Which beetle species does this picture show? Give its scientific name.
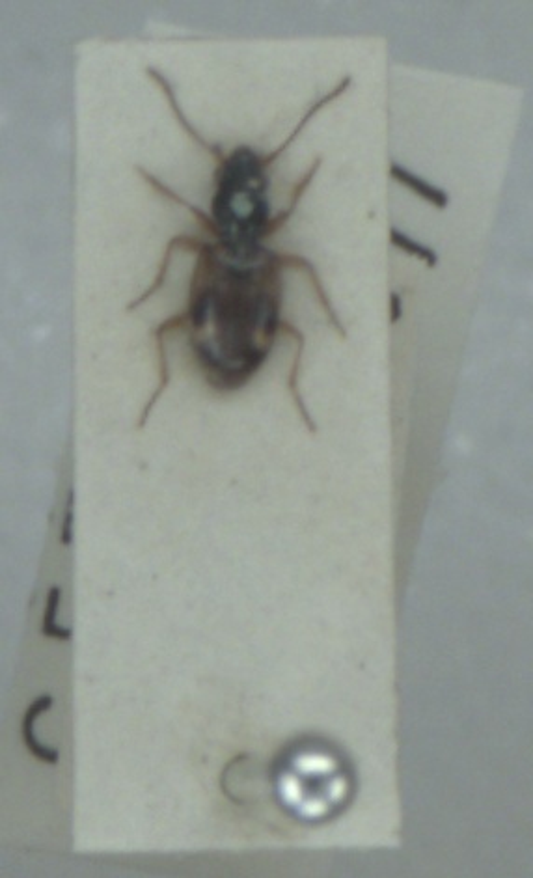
Bembidion articulatum
